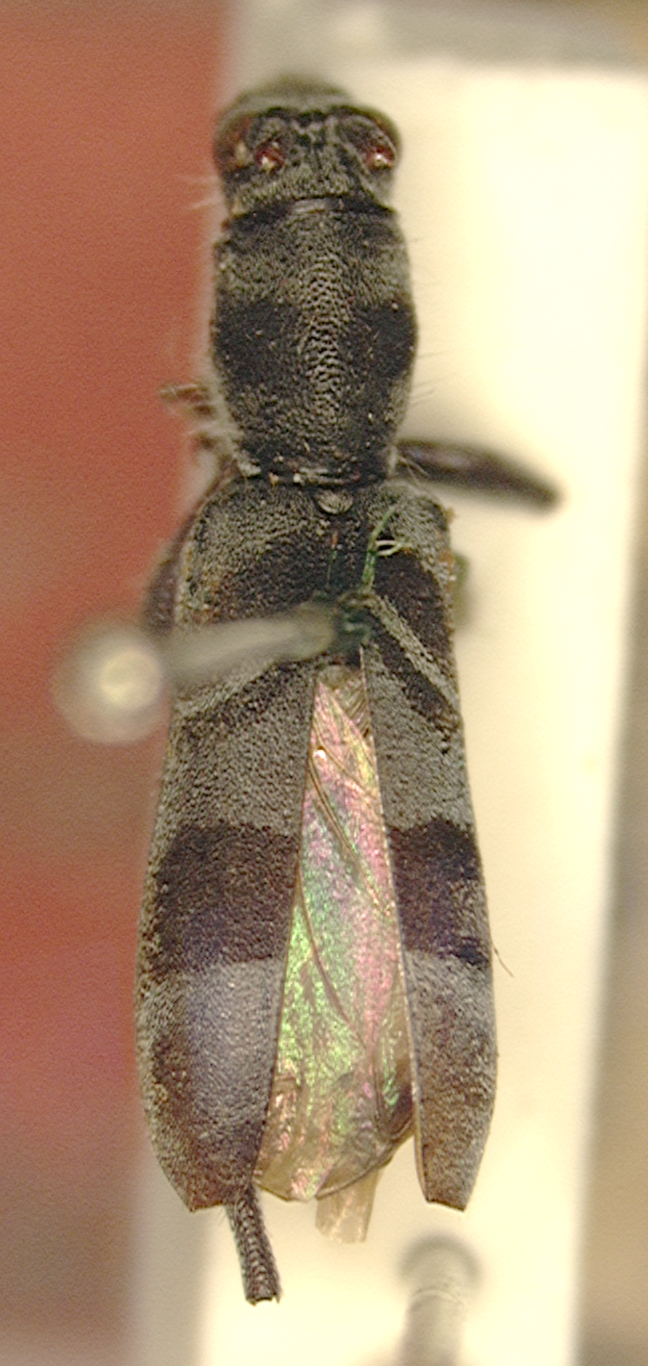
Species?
Demonax carinatus
